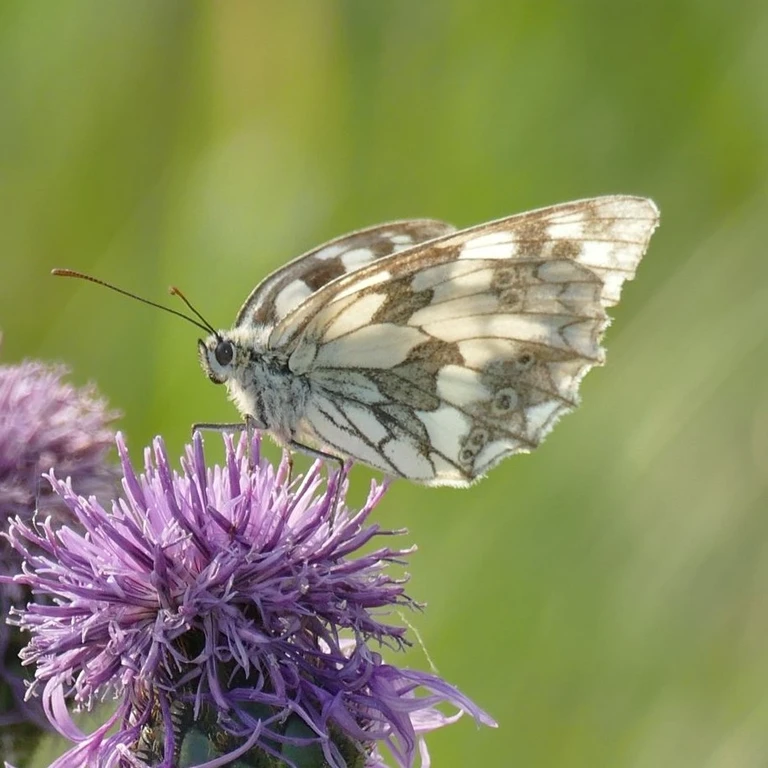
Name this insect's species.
Melanargia galathea
